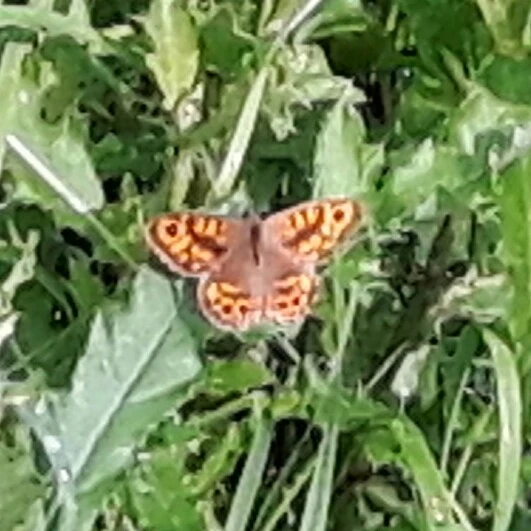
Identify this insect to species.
Lasiommata megera (also Pararge megera)
